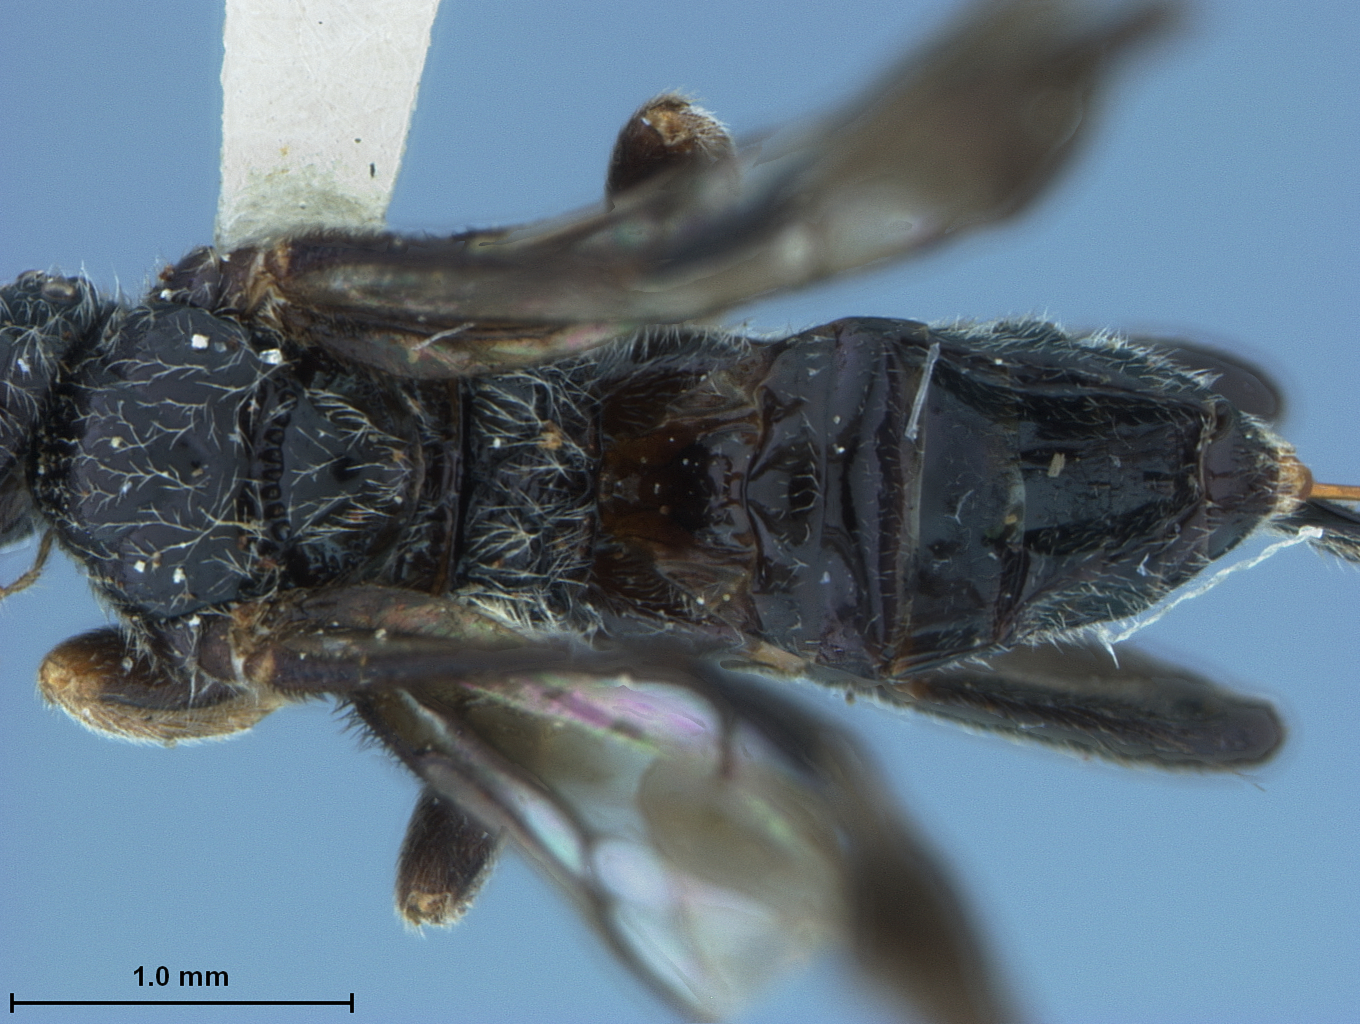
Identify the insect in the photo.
Cardiochiles philippensis
